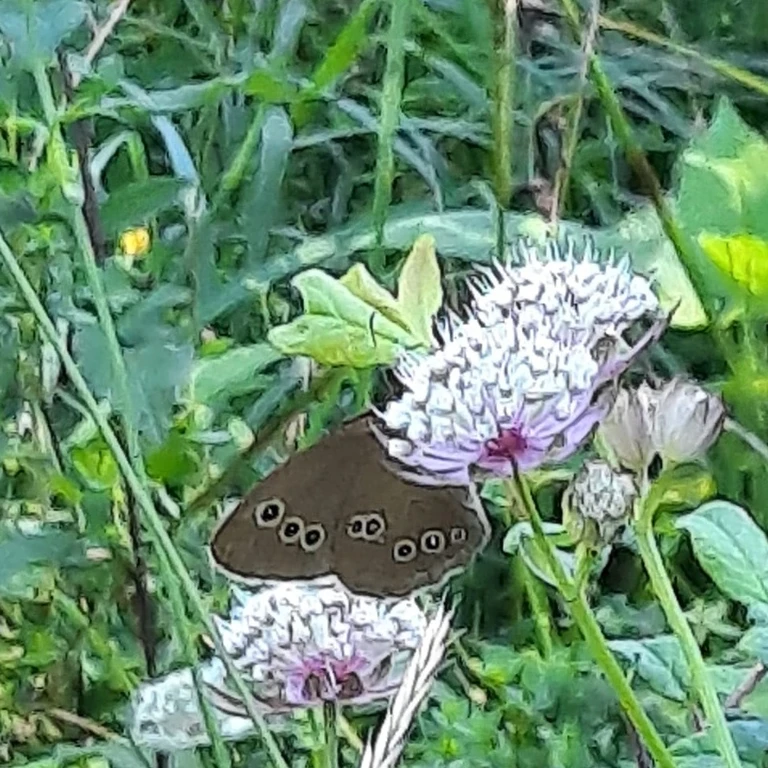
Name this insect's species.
Aphantopus hyperantus
